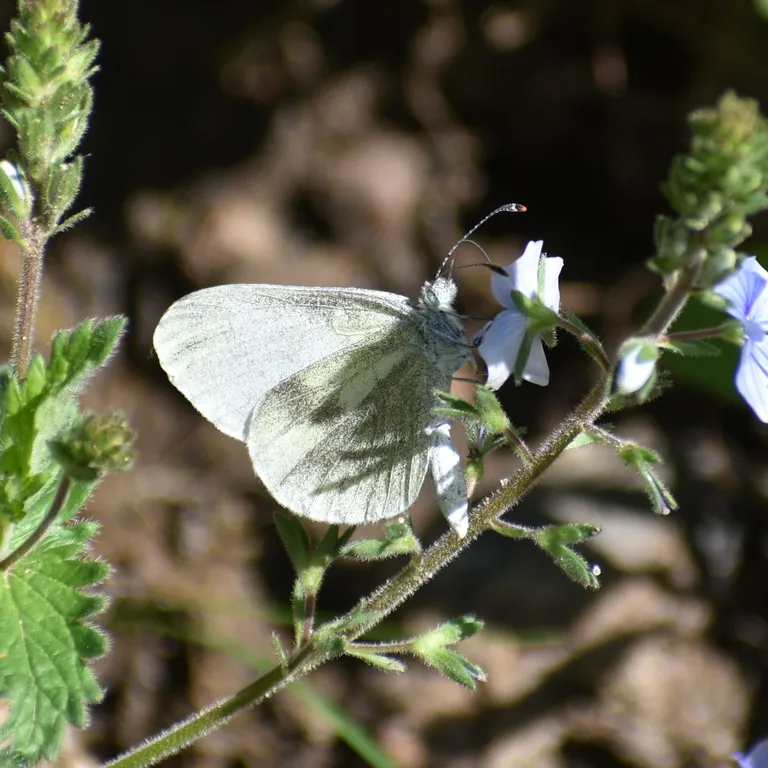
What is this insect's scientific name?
Leptidea sinapis/juvernica
